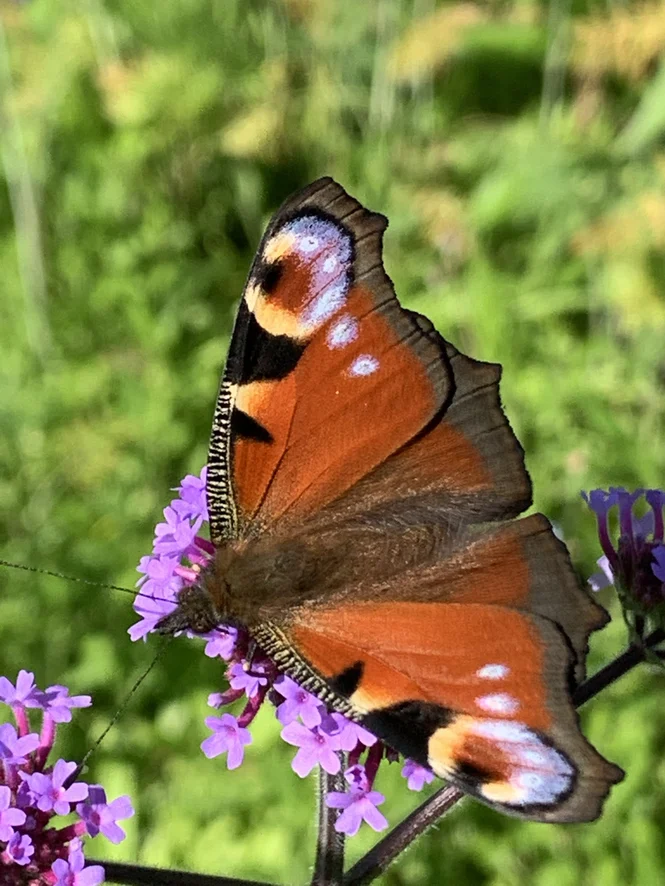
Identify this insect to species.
Aglais io
